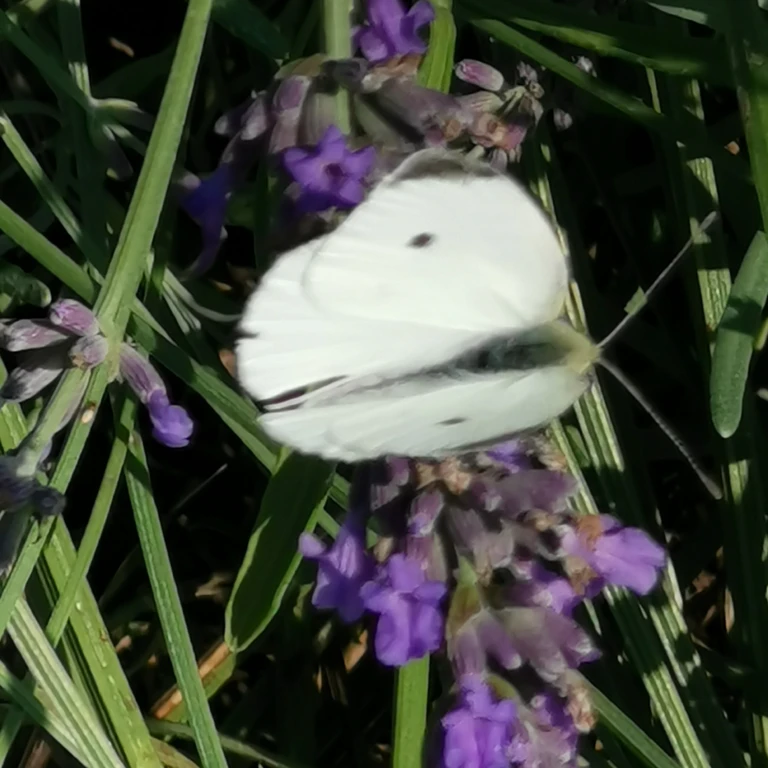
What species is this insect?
Pieris rapae
